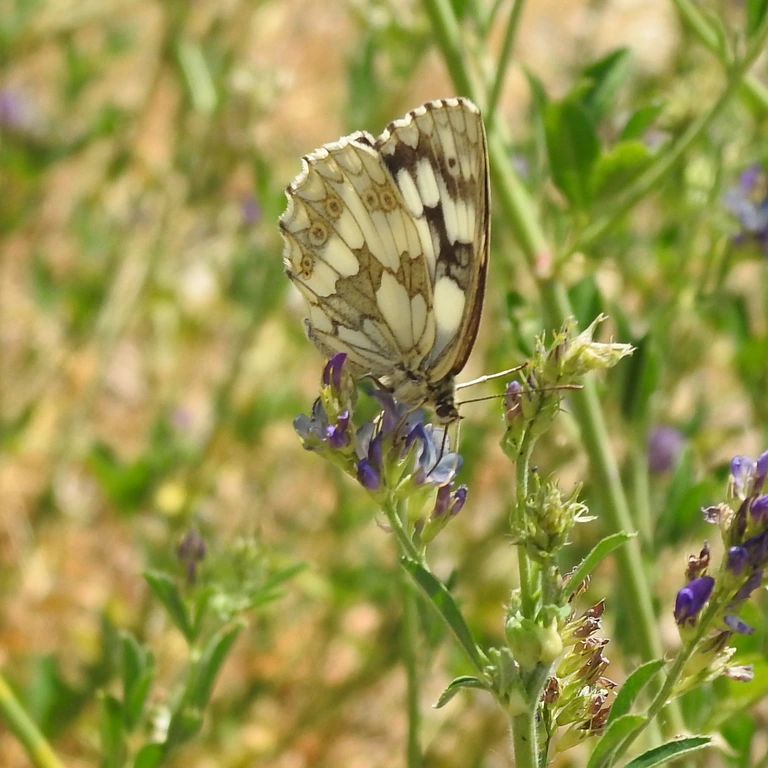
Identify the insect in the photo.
Melanargia galathea
